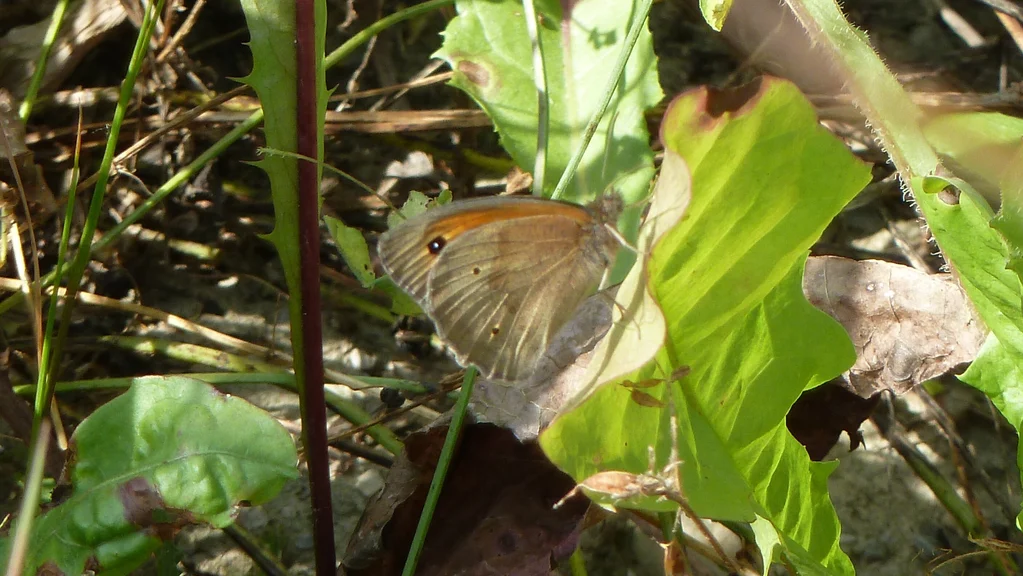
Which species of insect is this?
Maniola jurtina
